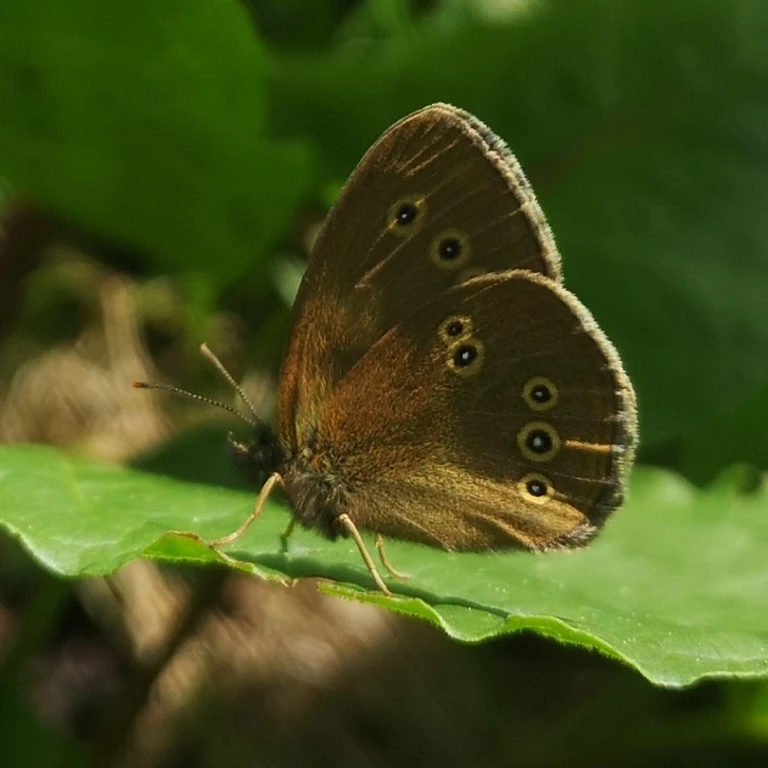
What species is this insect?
Aphantopus hyperantus
